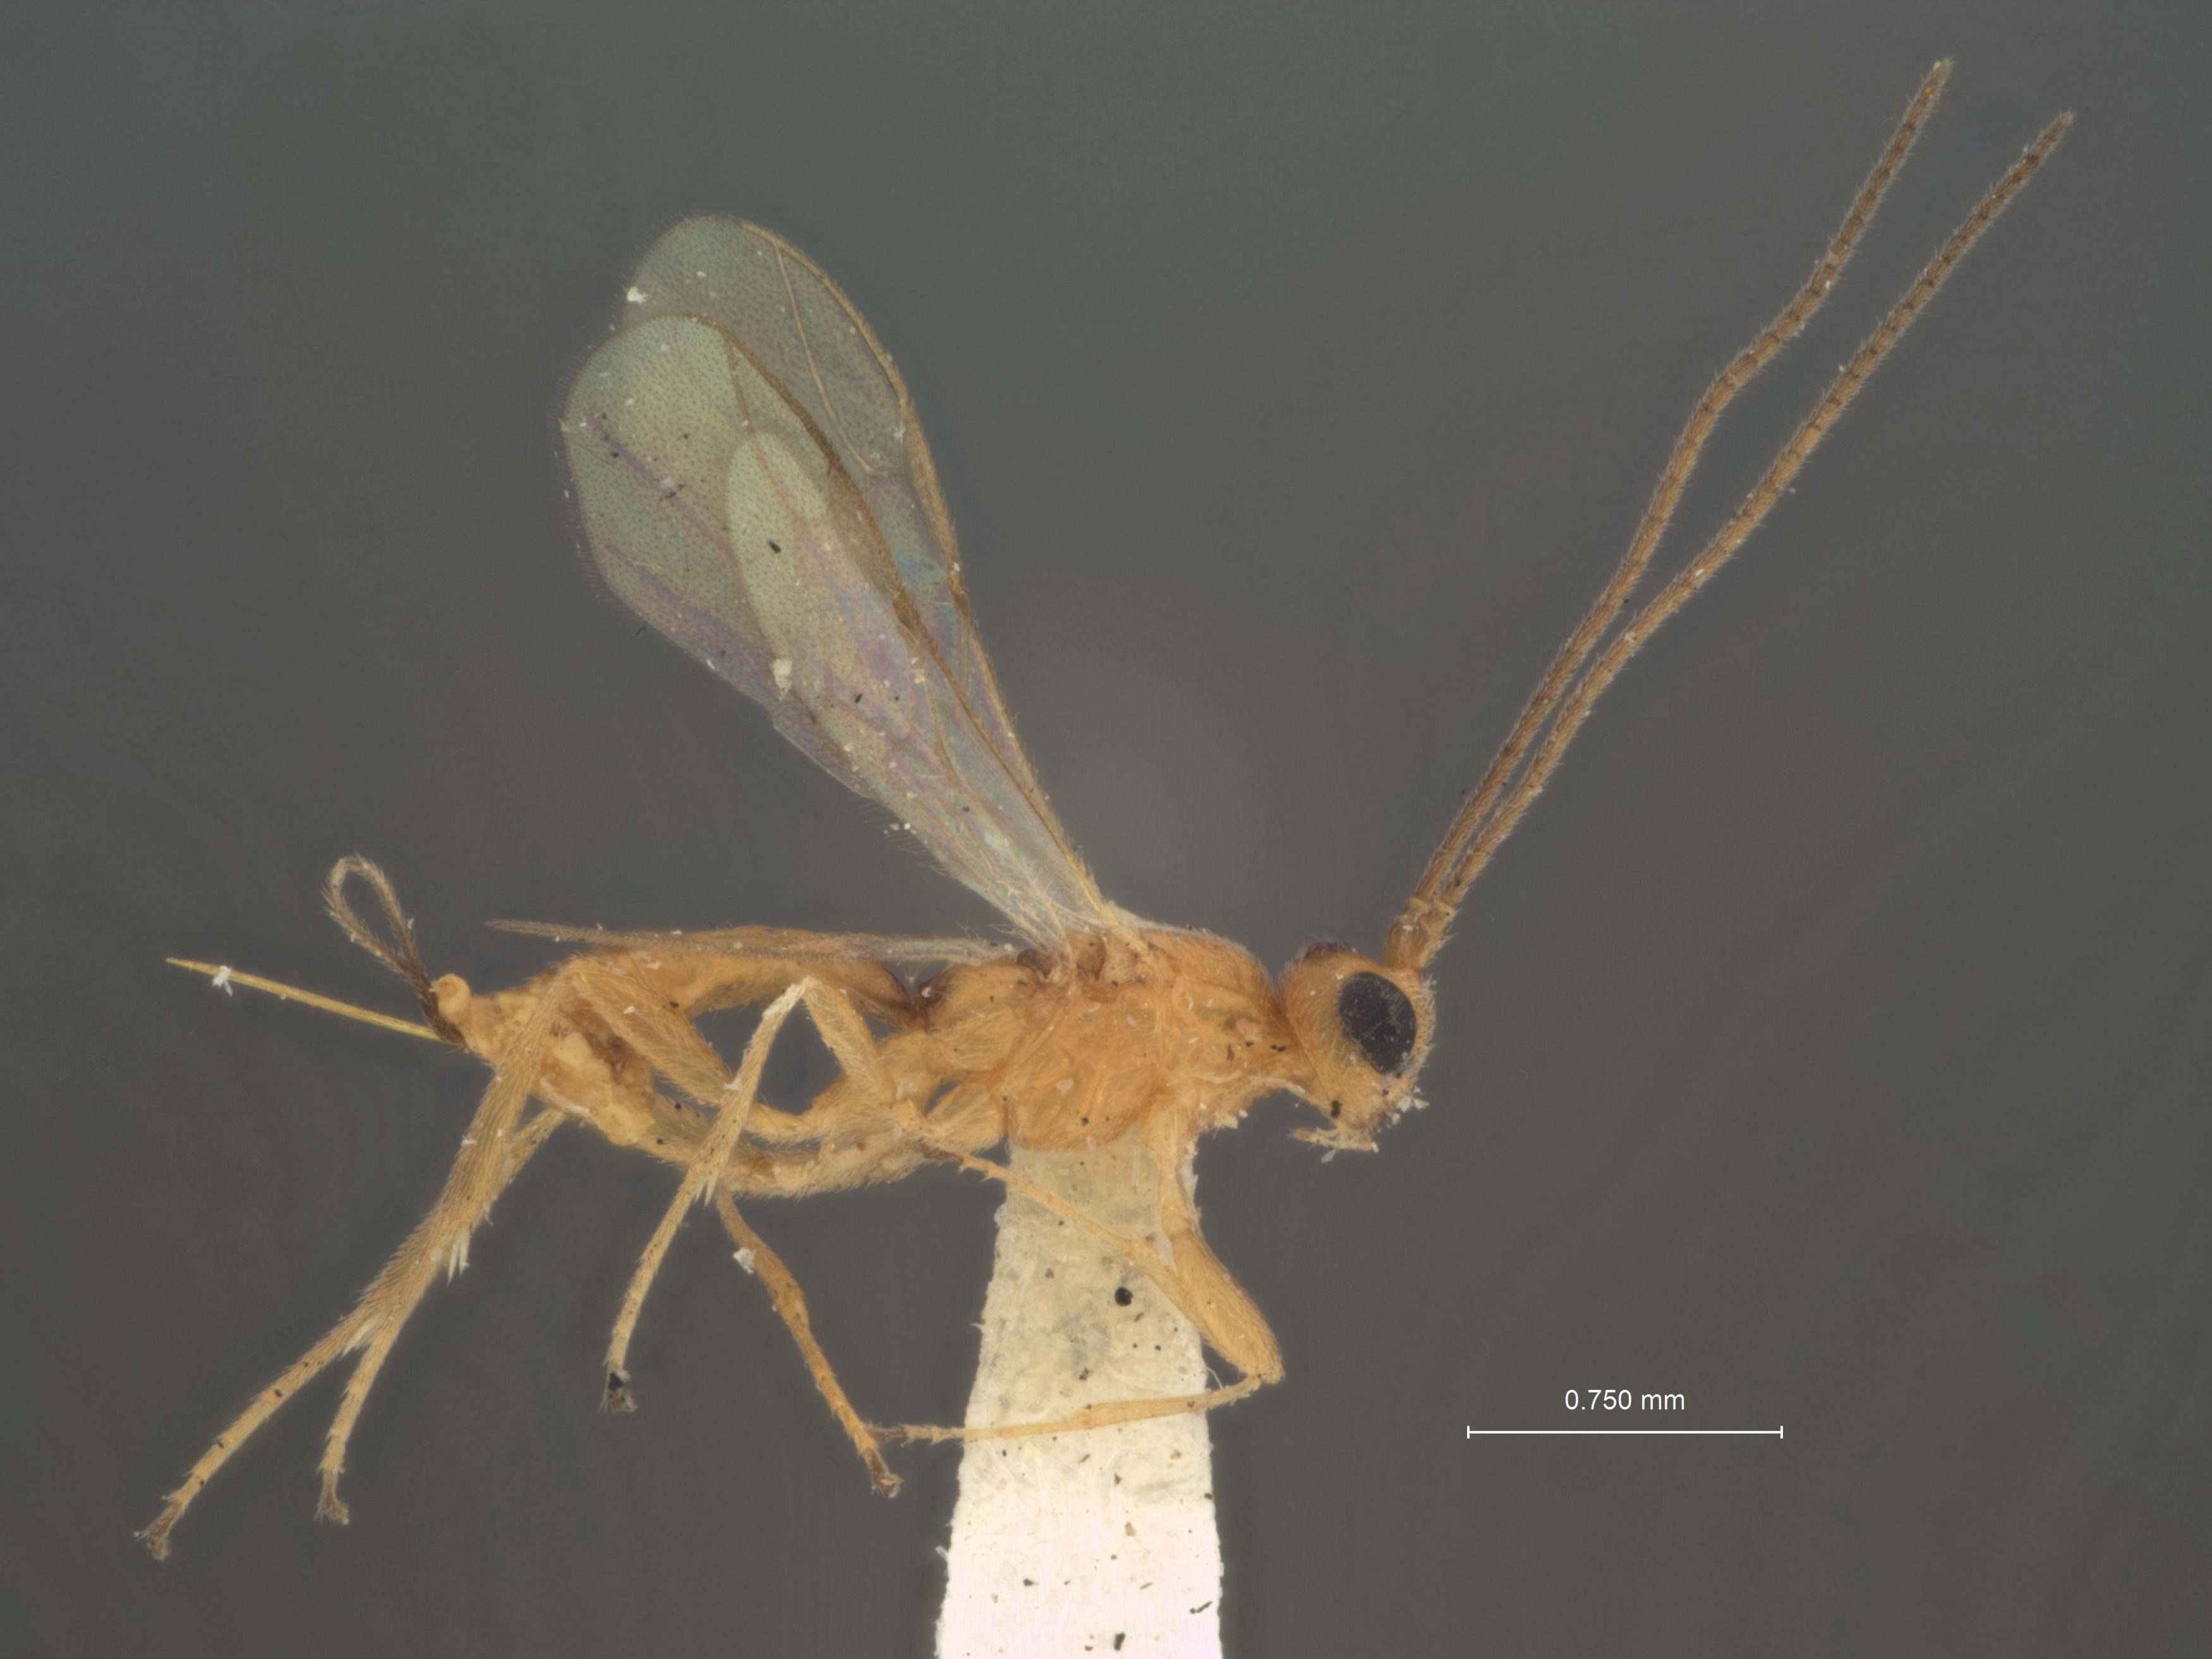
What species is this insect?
Eubadizon lithocolletidis
